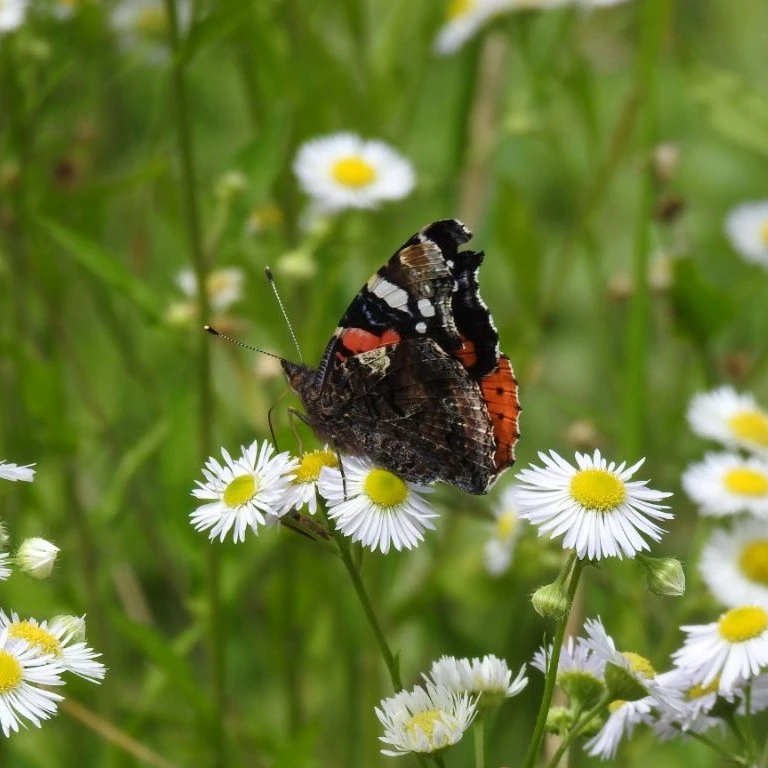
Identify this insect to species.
Vanessa atalanta
